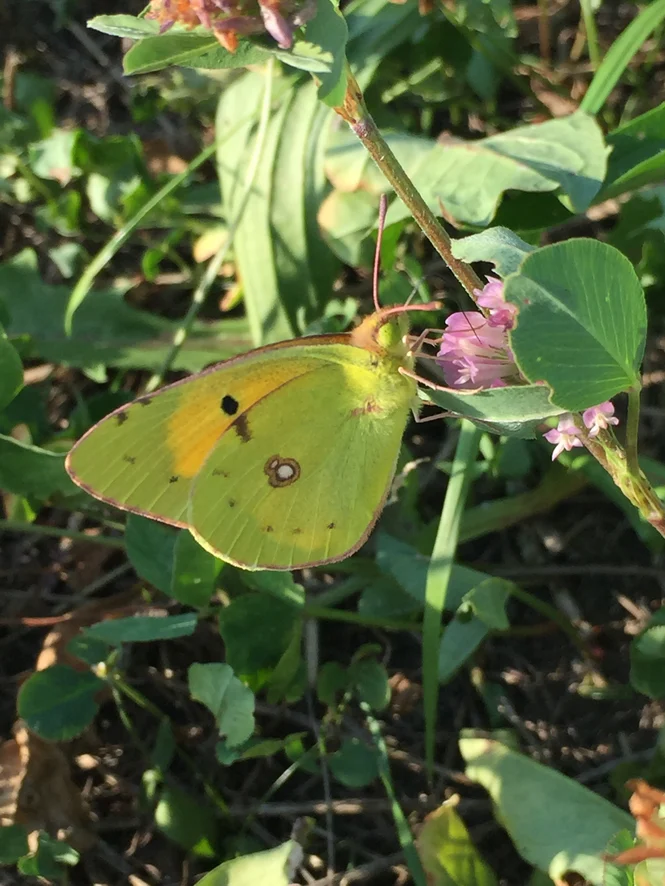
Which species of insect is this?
Colias croceus
